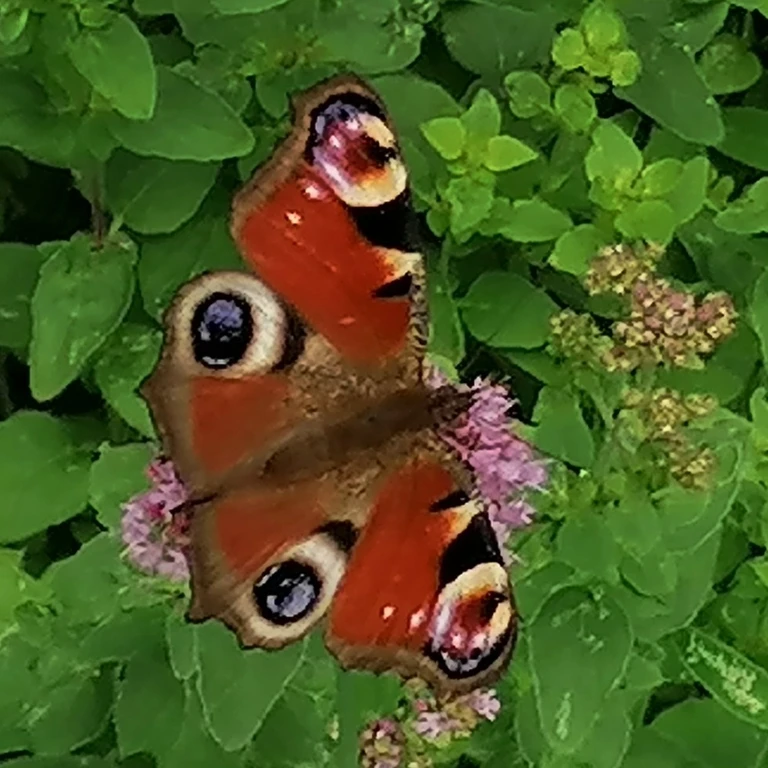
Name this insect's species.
Aglais io
